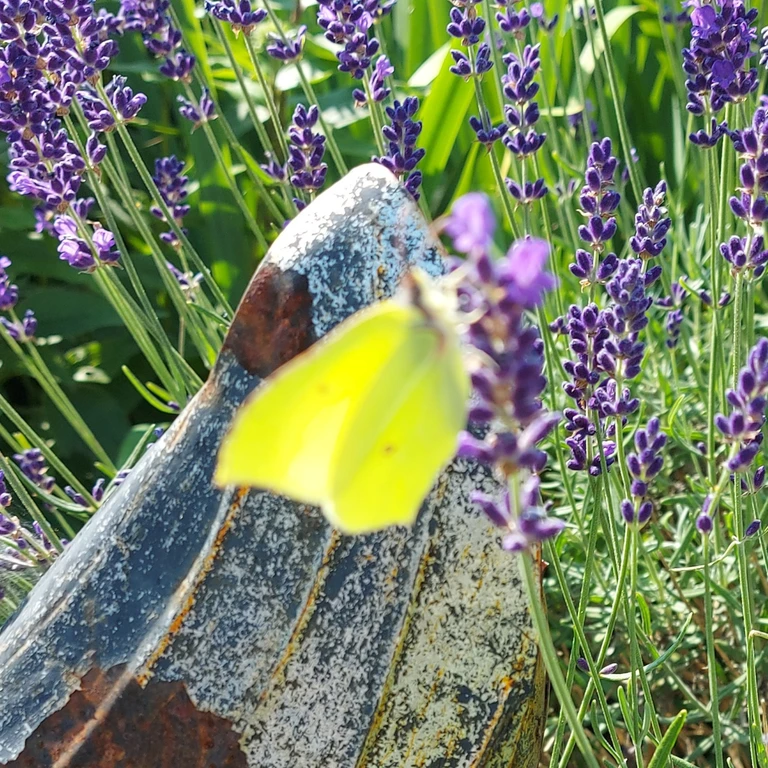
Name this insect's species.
Gonepteryx rhamni
